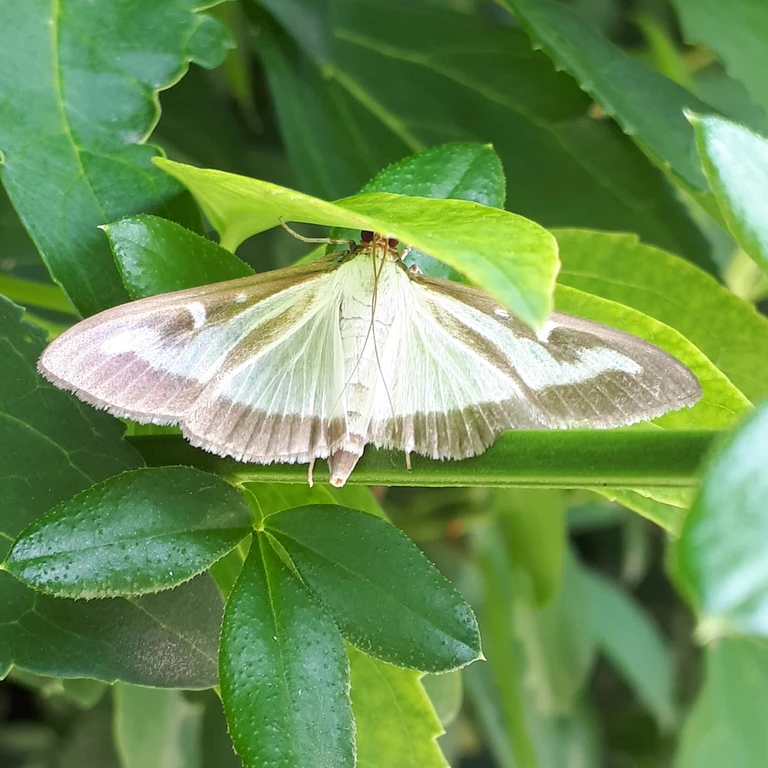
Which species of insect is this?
Cydalima perspectalis
